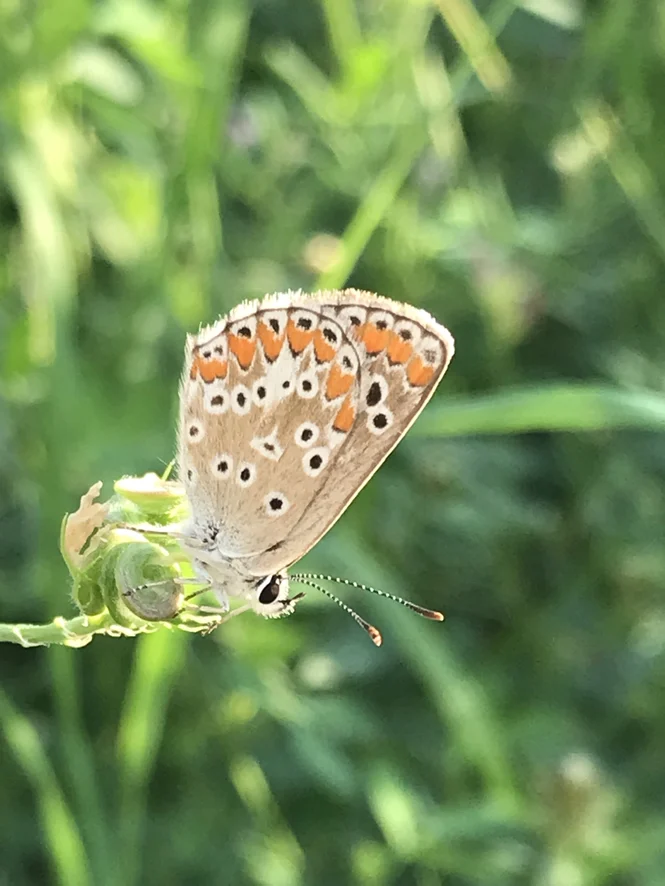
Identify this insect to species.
Aricia agestis/artaxerxes
